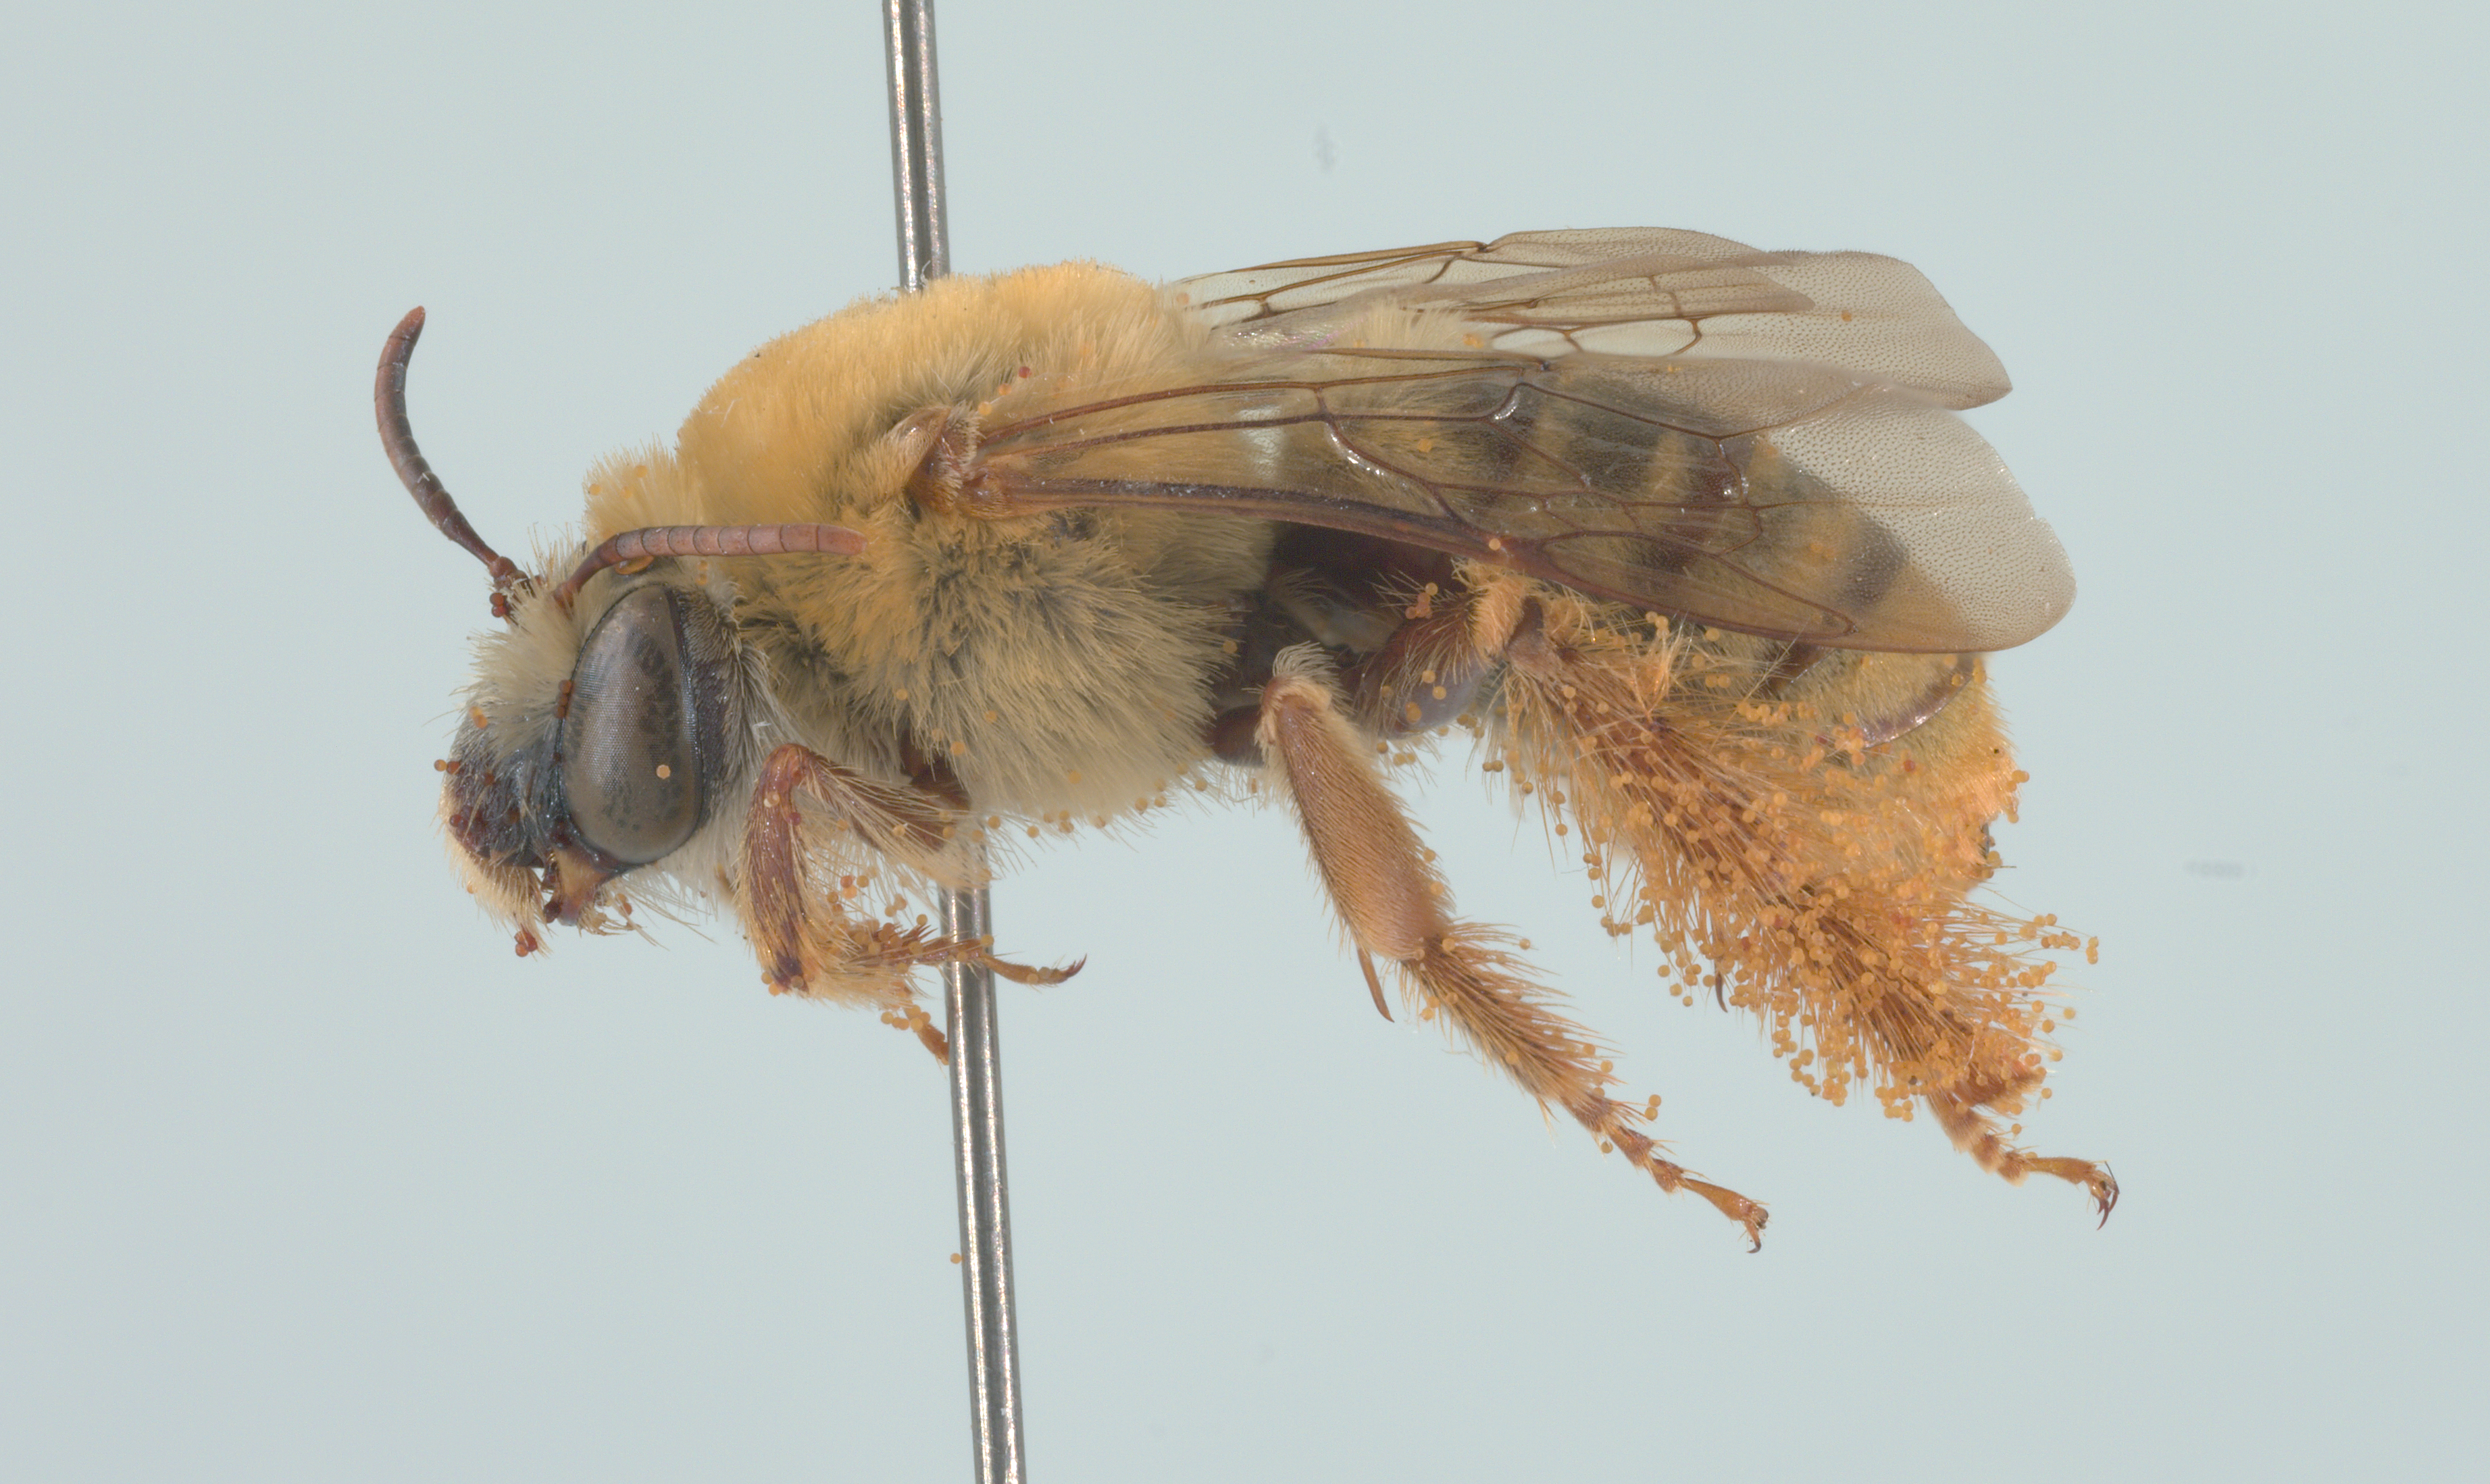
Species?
Xenoglossa citrullina (also Xenoglossa strenua)
